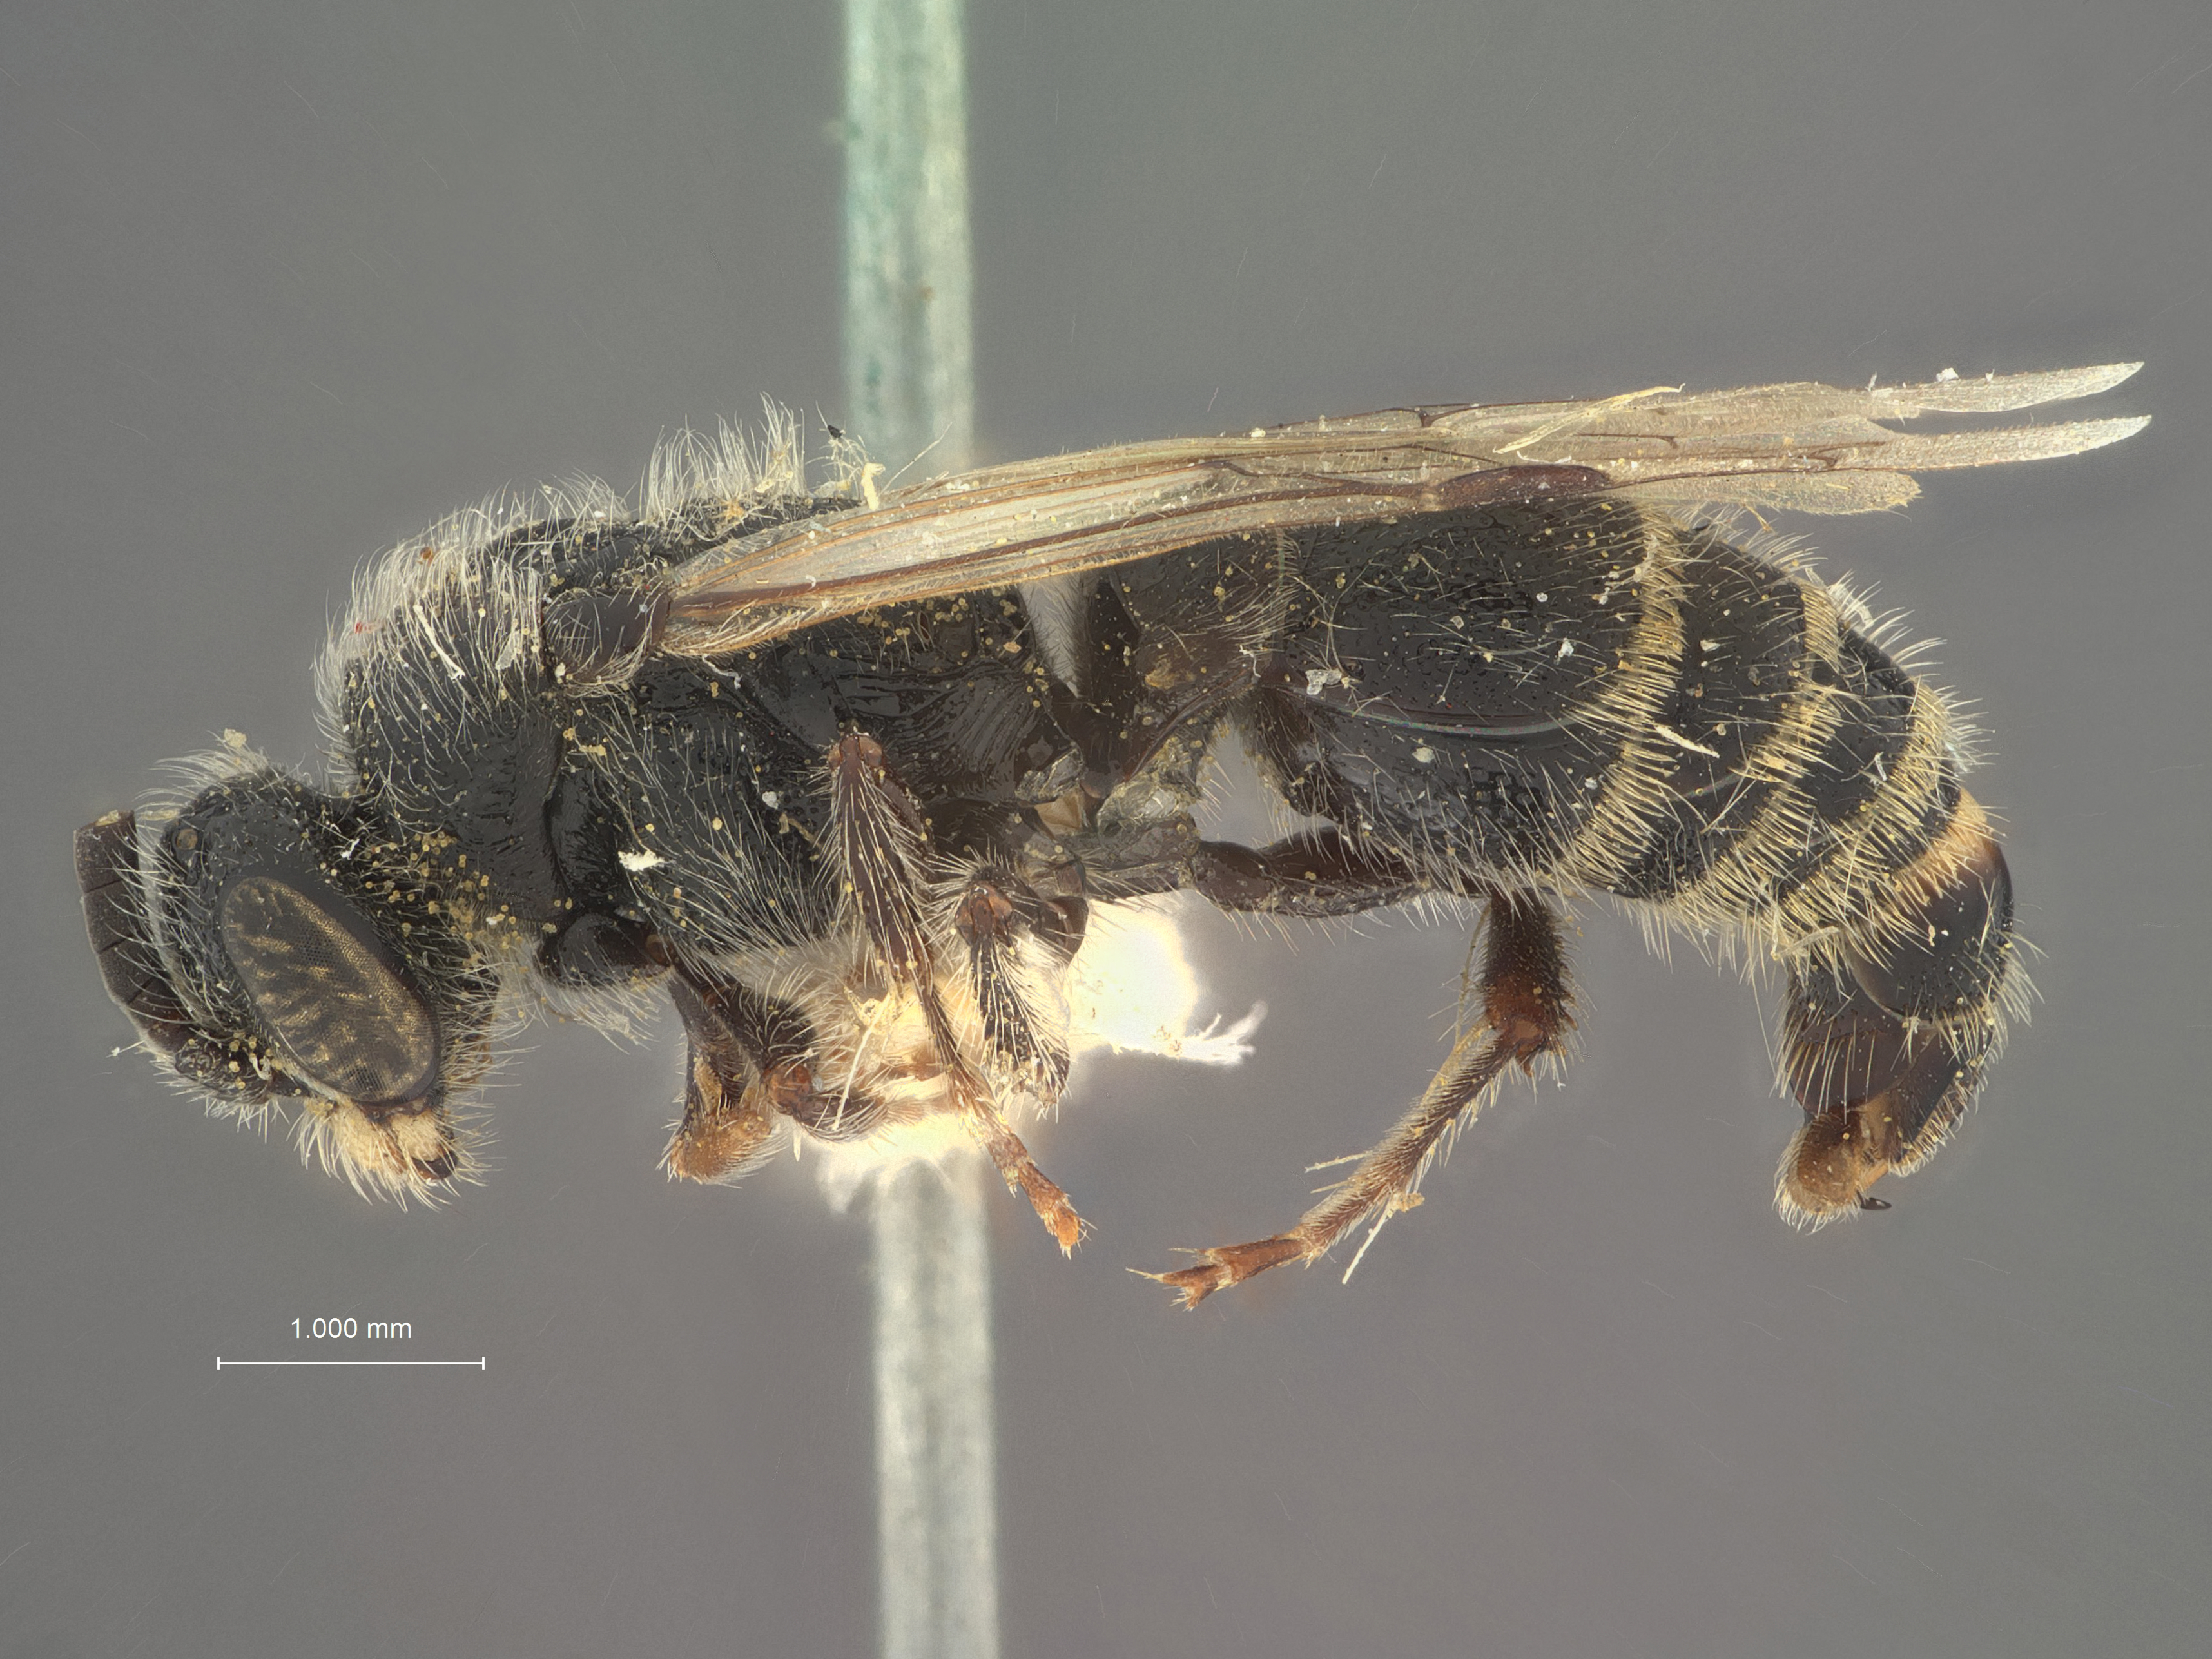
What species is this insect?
Paratiphia asotinae
